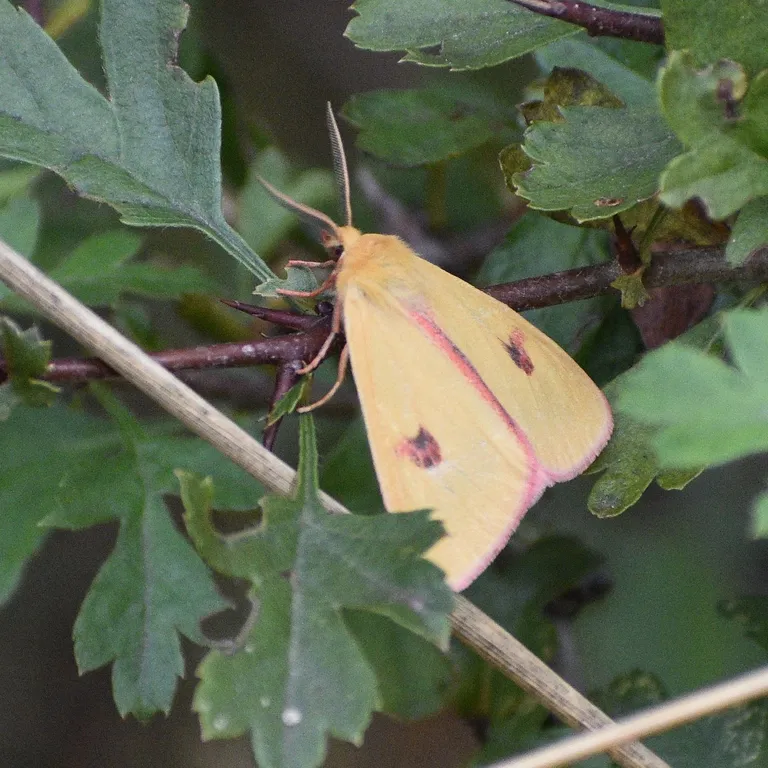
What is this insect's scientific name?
Diacrisia sannio
